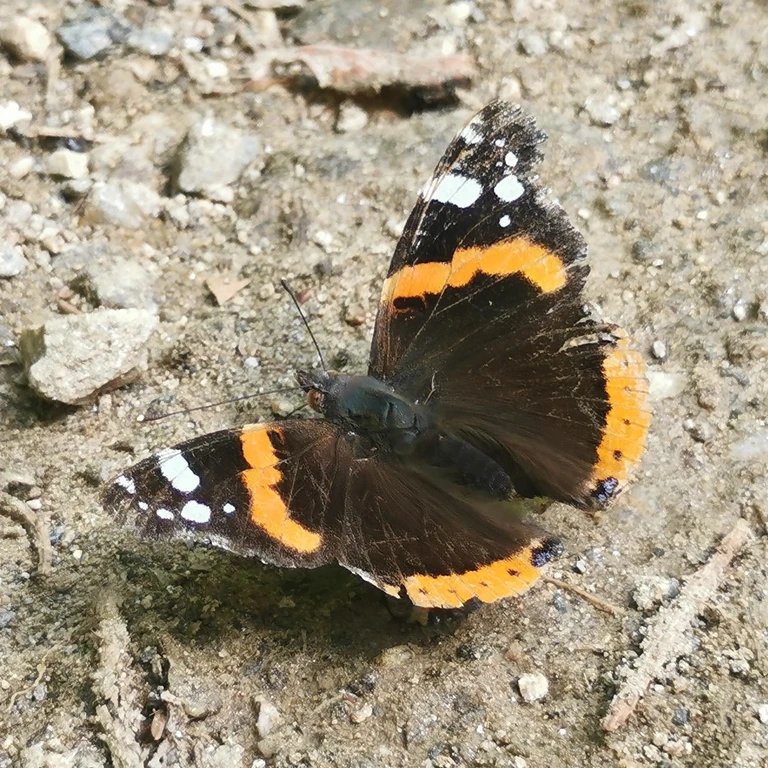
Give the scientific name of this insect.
Vanessa atalanta
